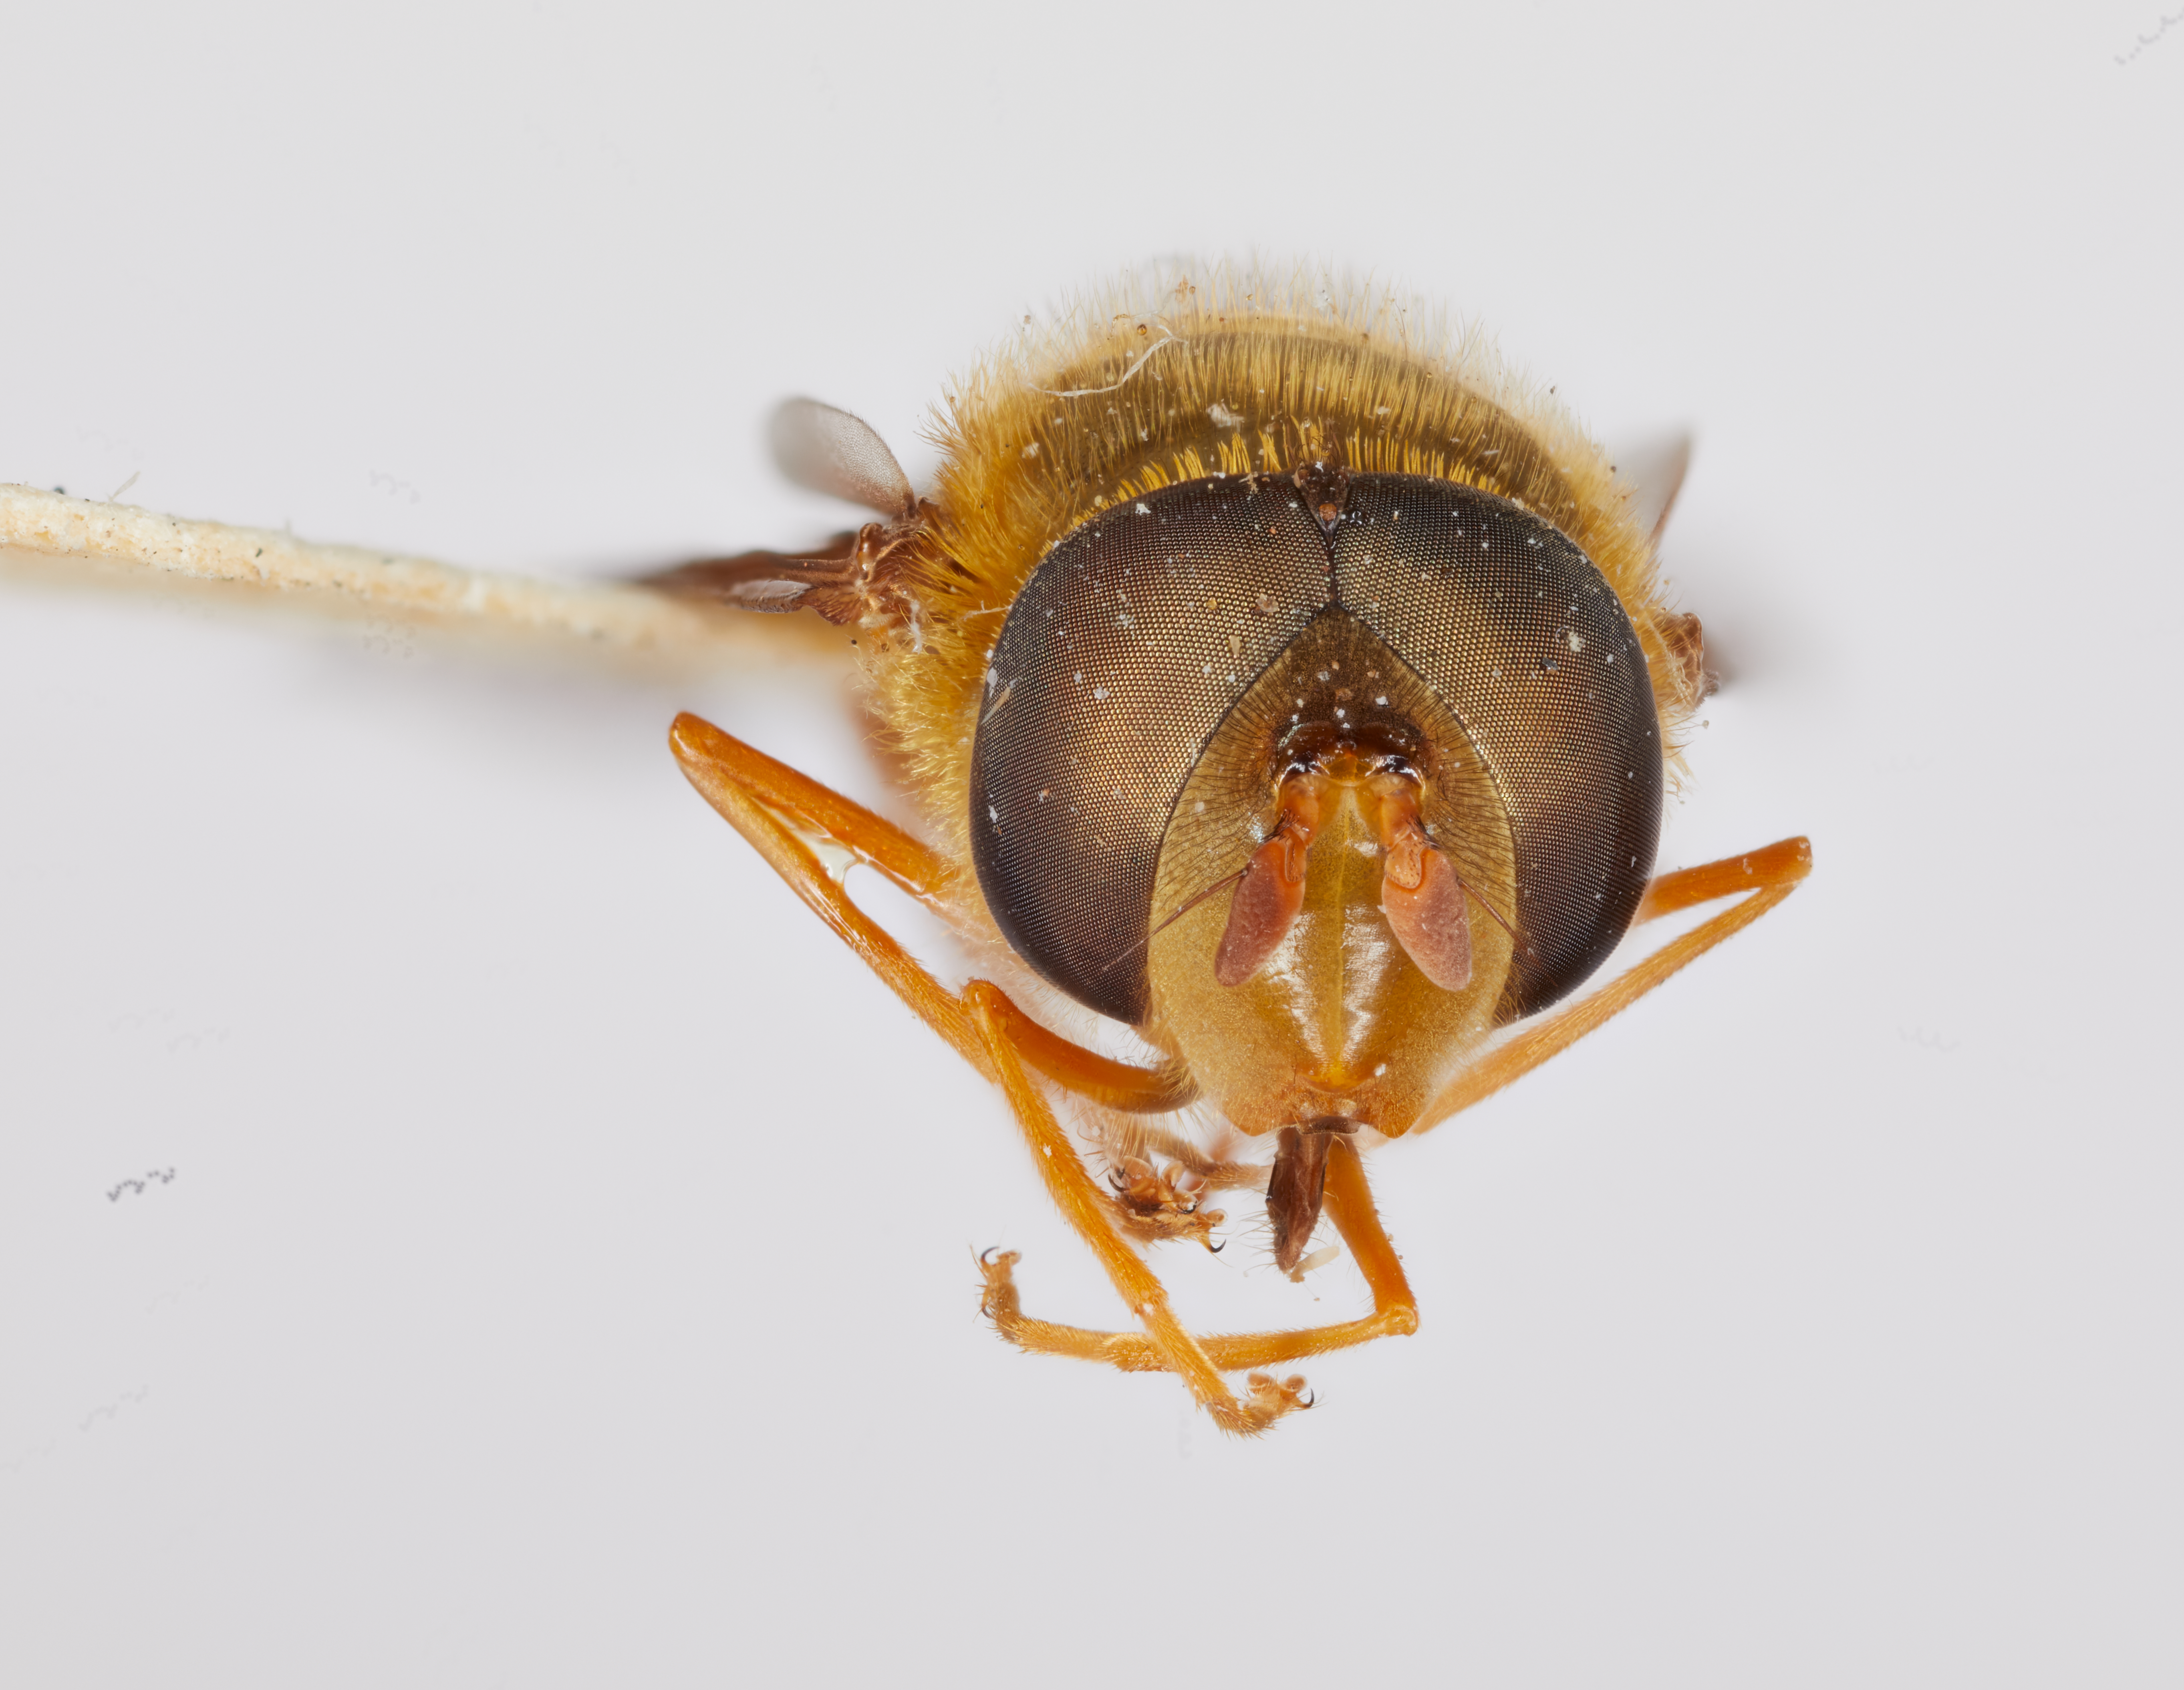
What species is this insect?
Syrphus vockerothi
